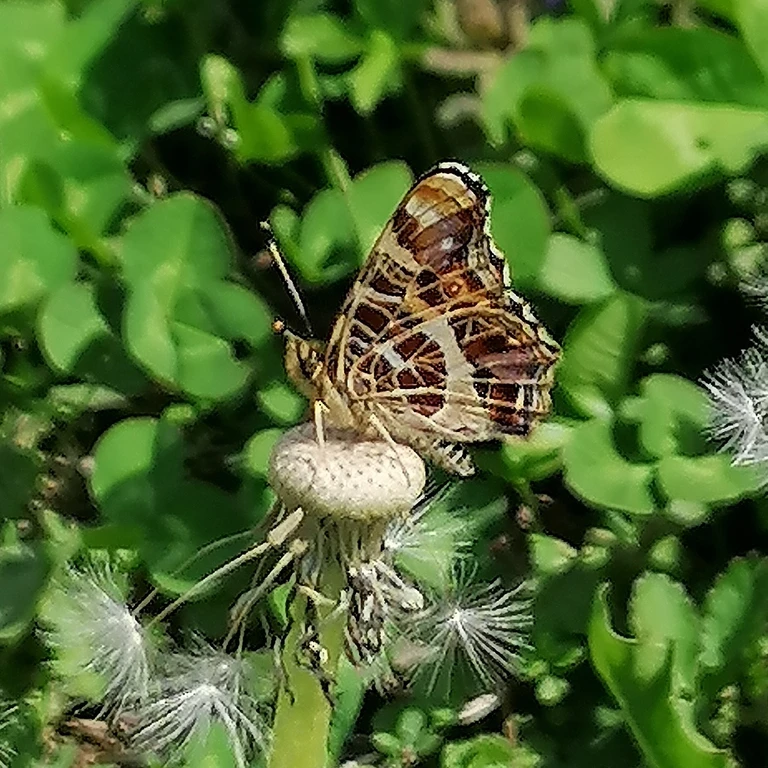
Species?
Araschnia levana
